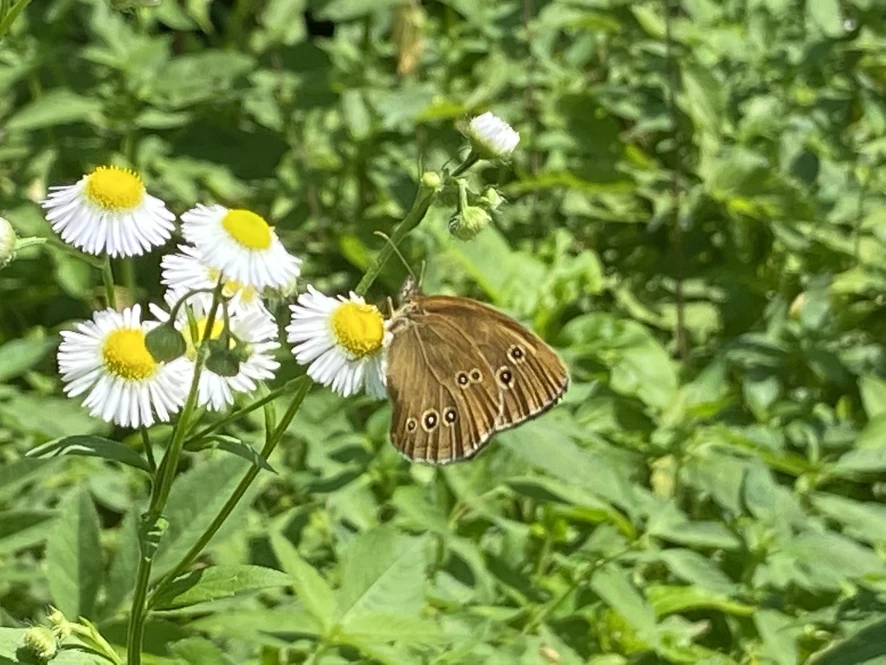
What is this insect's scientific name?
Aphantopus hyperantus
